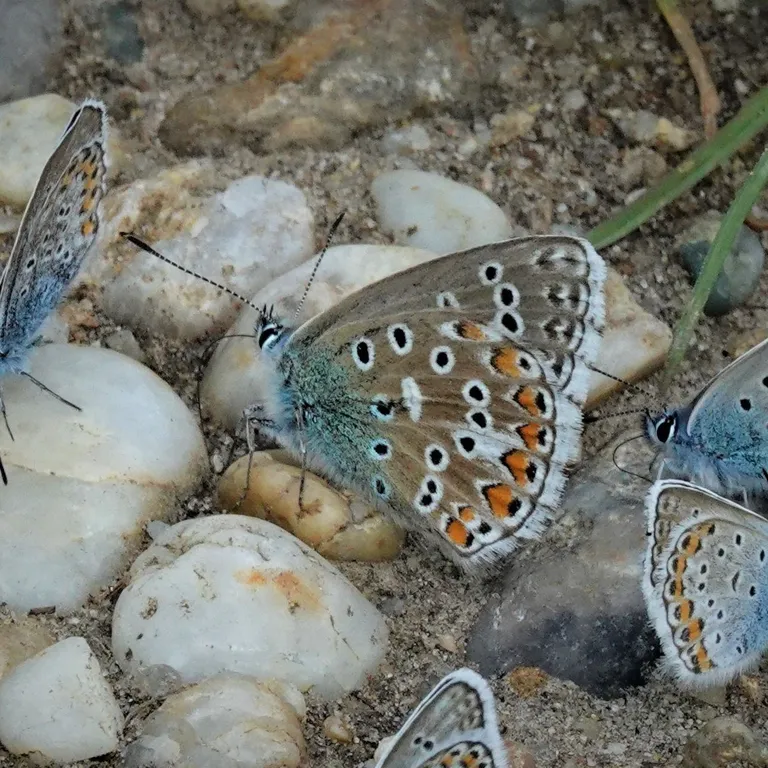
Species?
Lysandra bellargus
